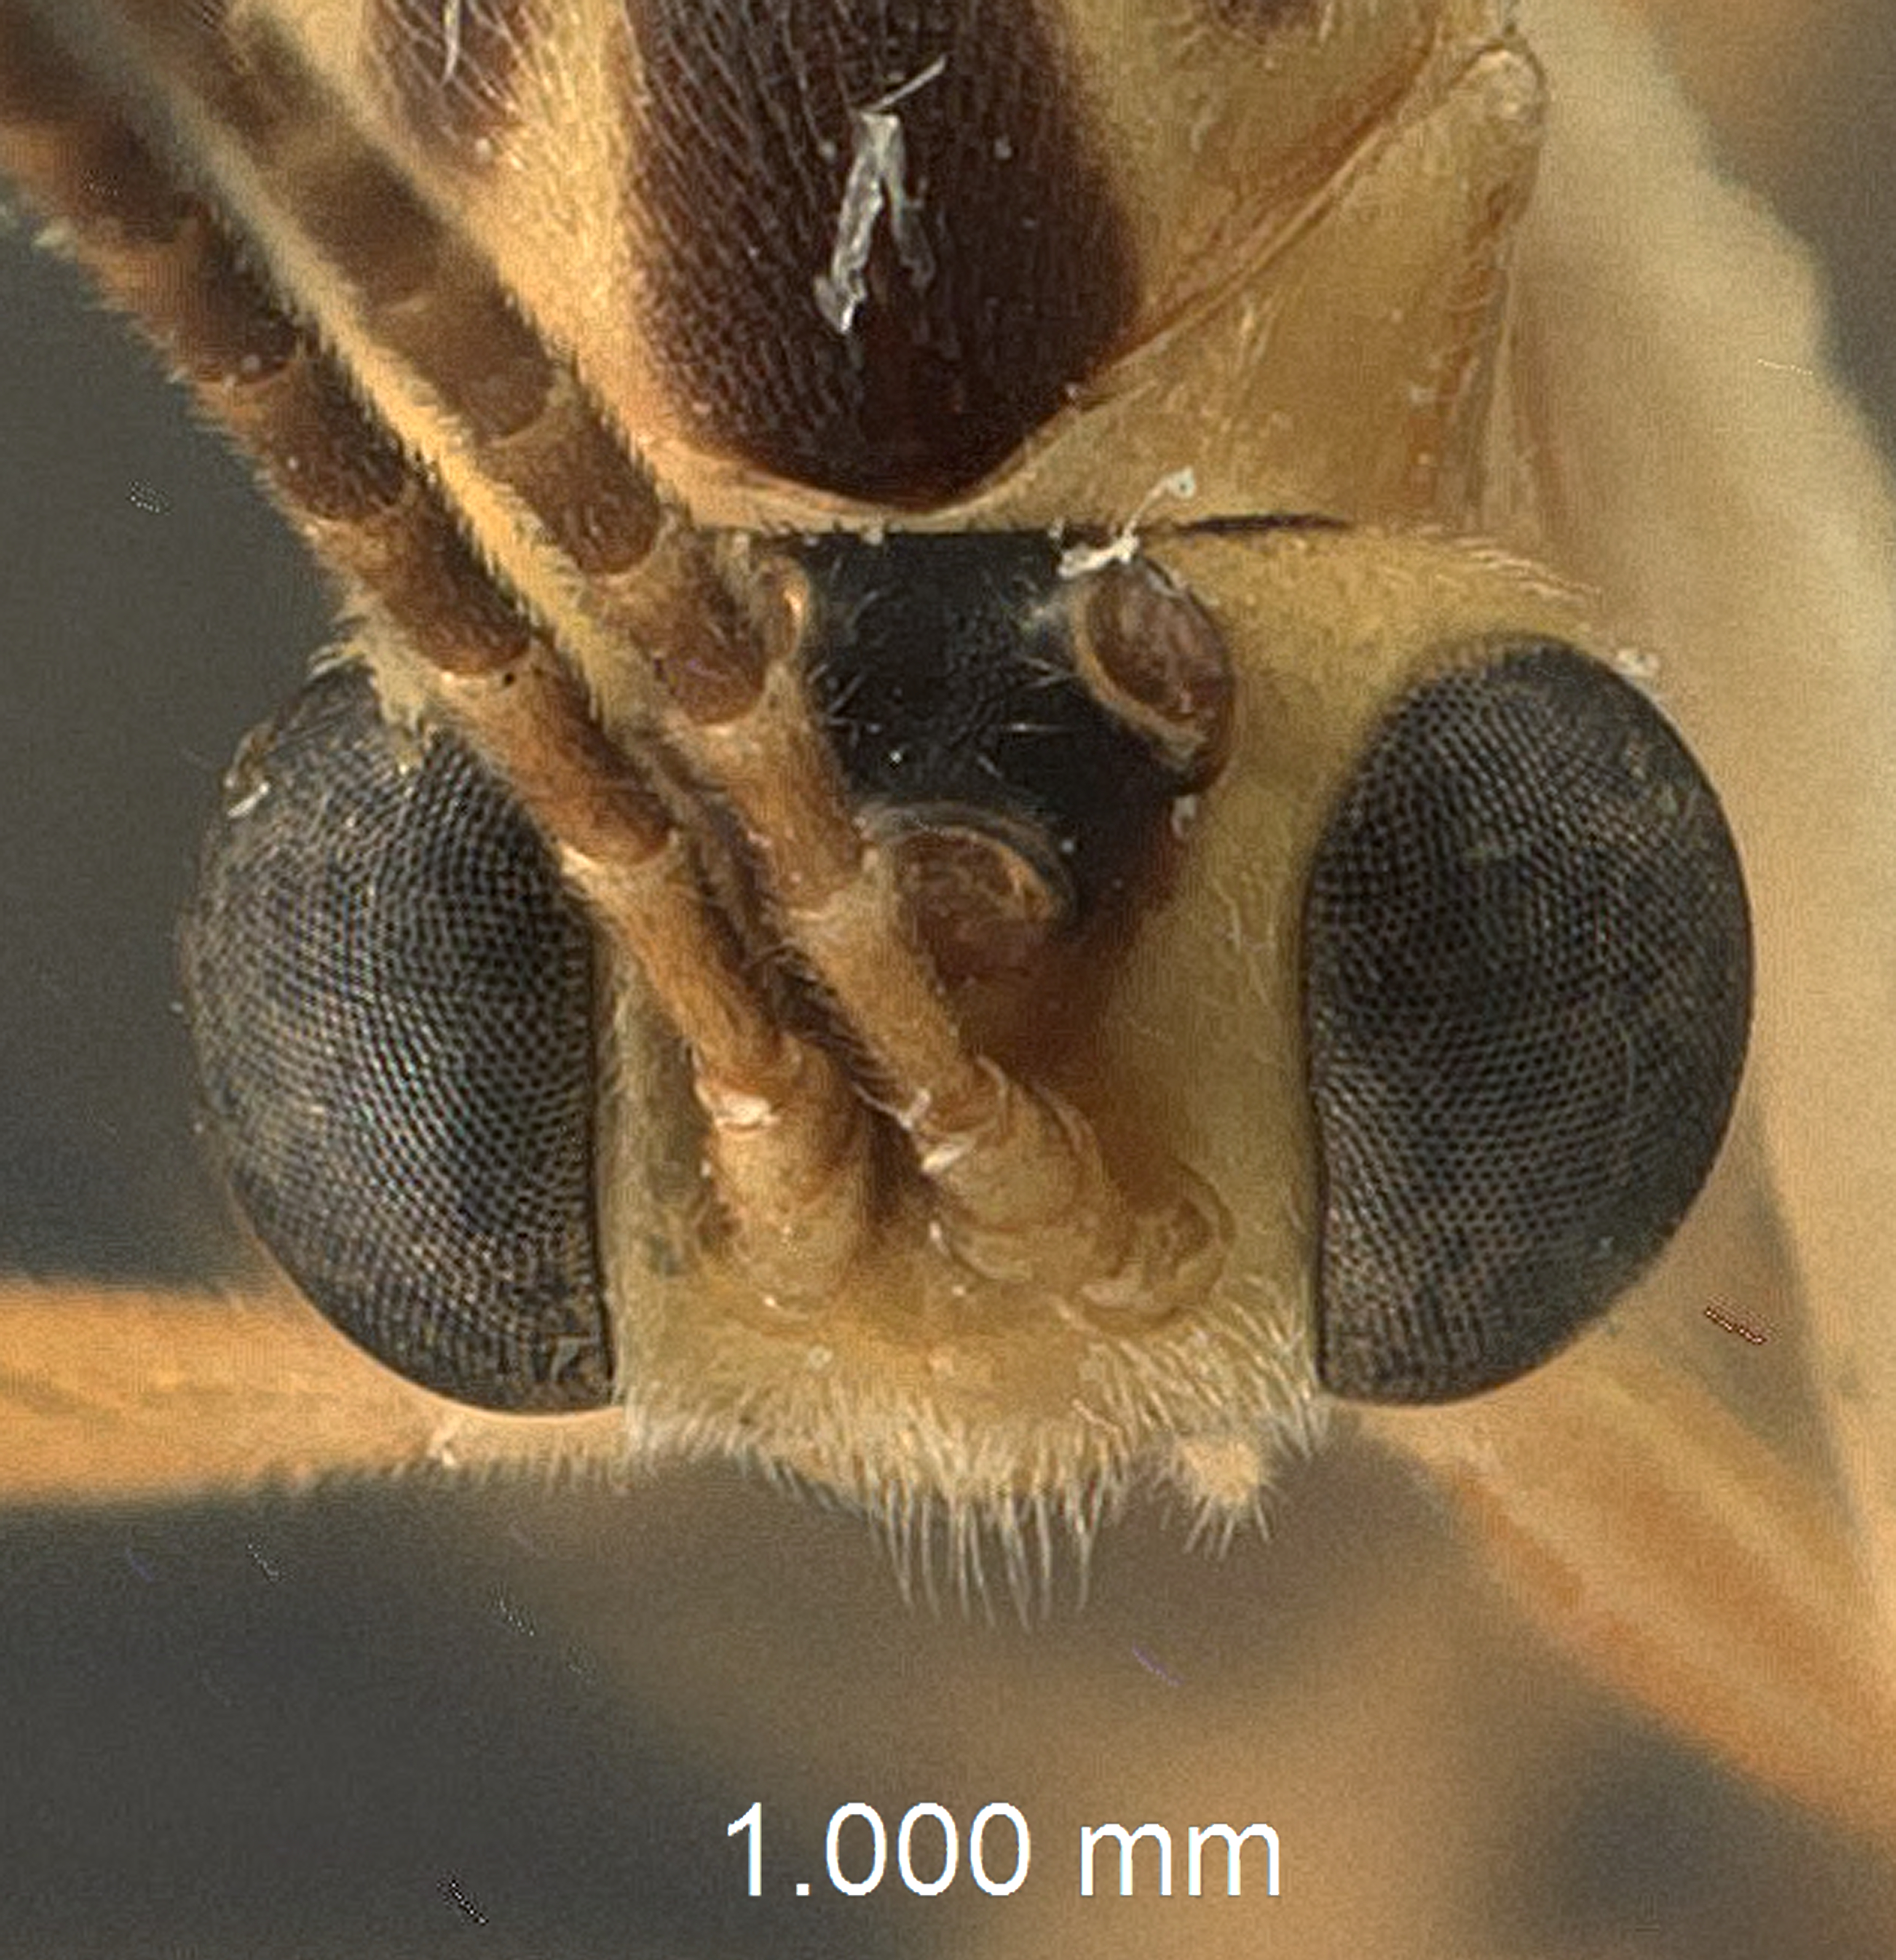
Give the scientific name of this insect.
Temelucha coarctata
